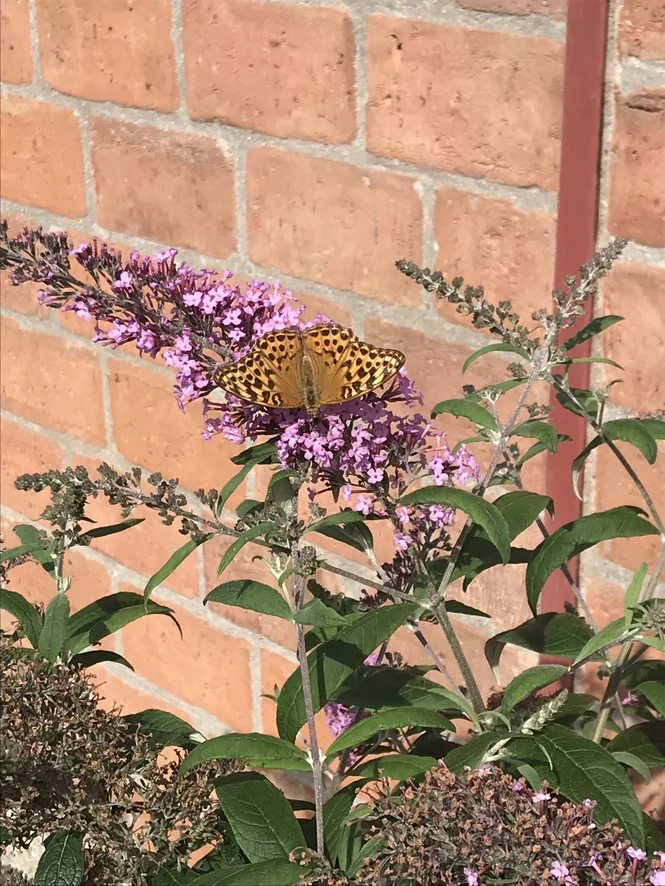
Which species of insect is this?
Argynnis paphia
